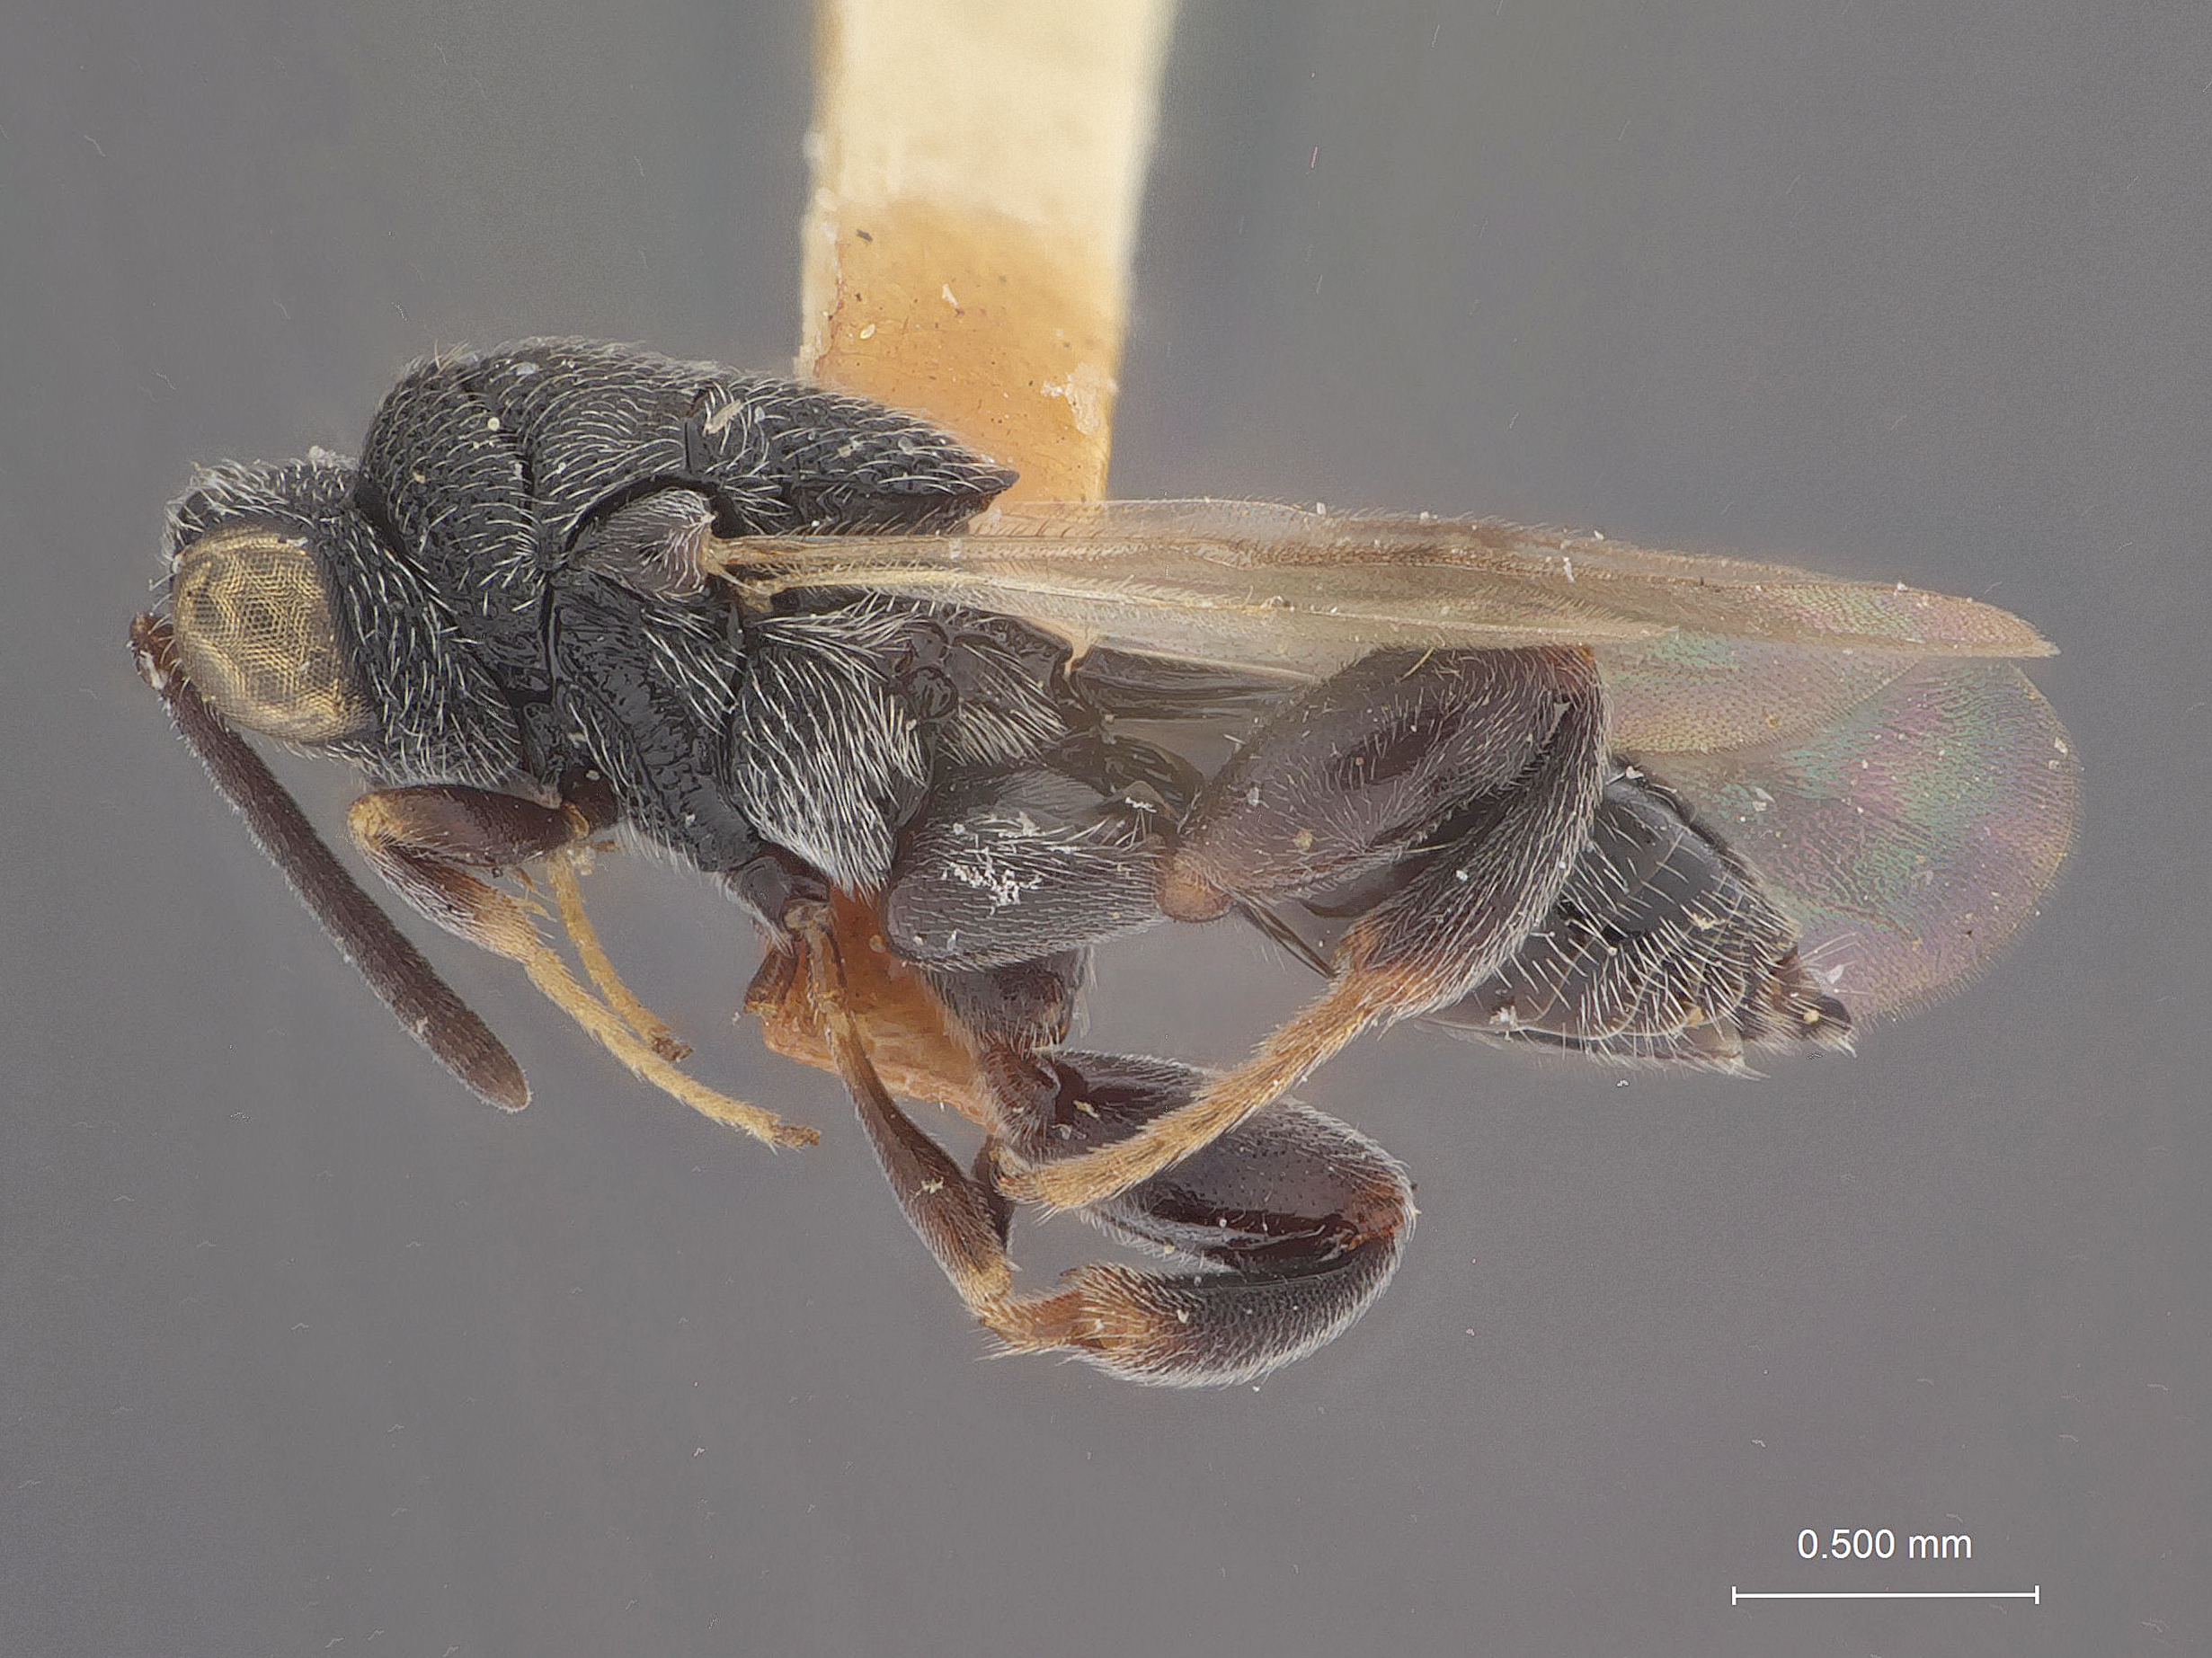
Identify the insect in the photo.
Haltichella luzonica
